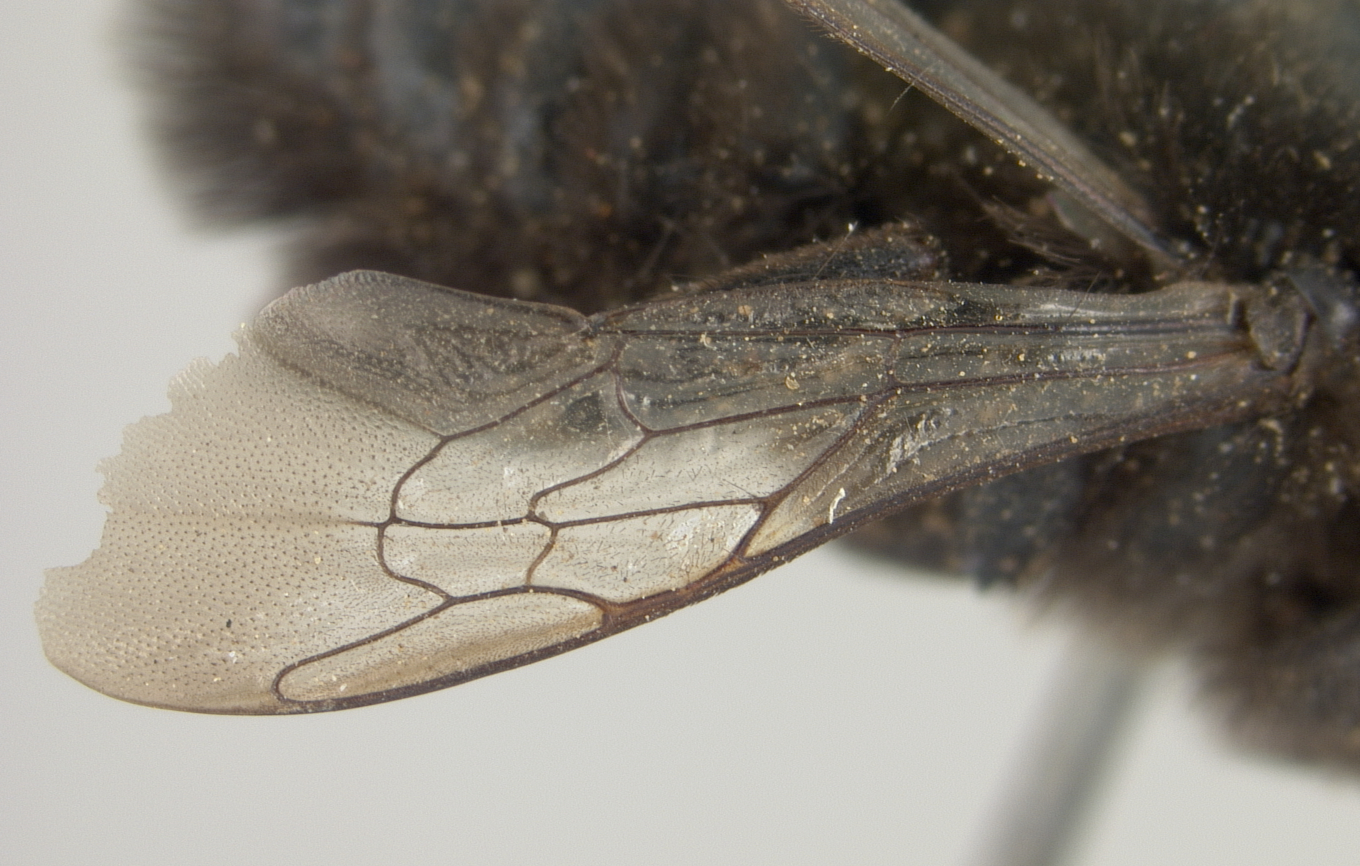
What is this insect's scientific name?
Megachile holomelaena
